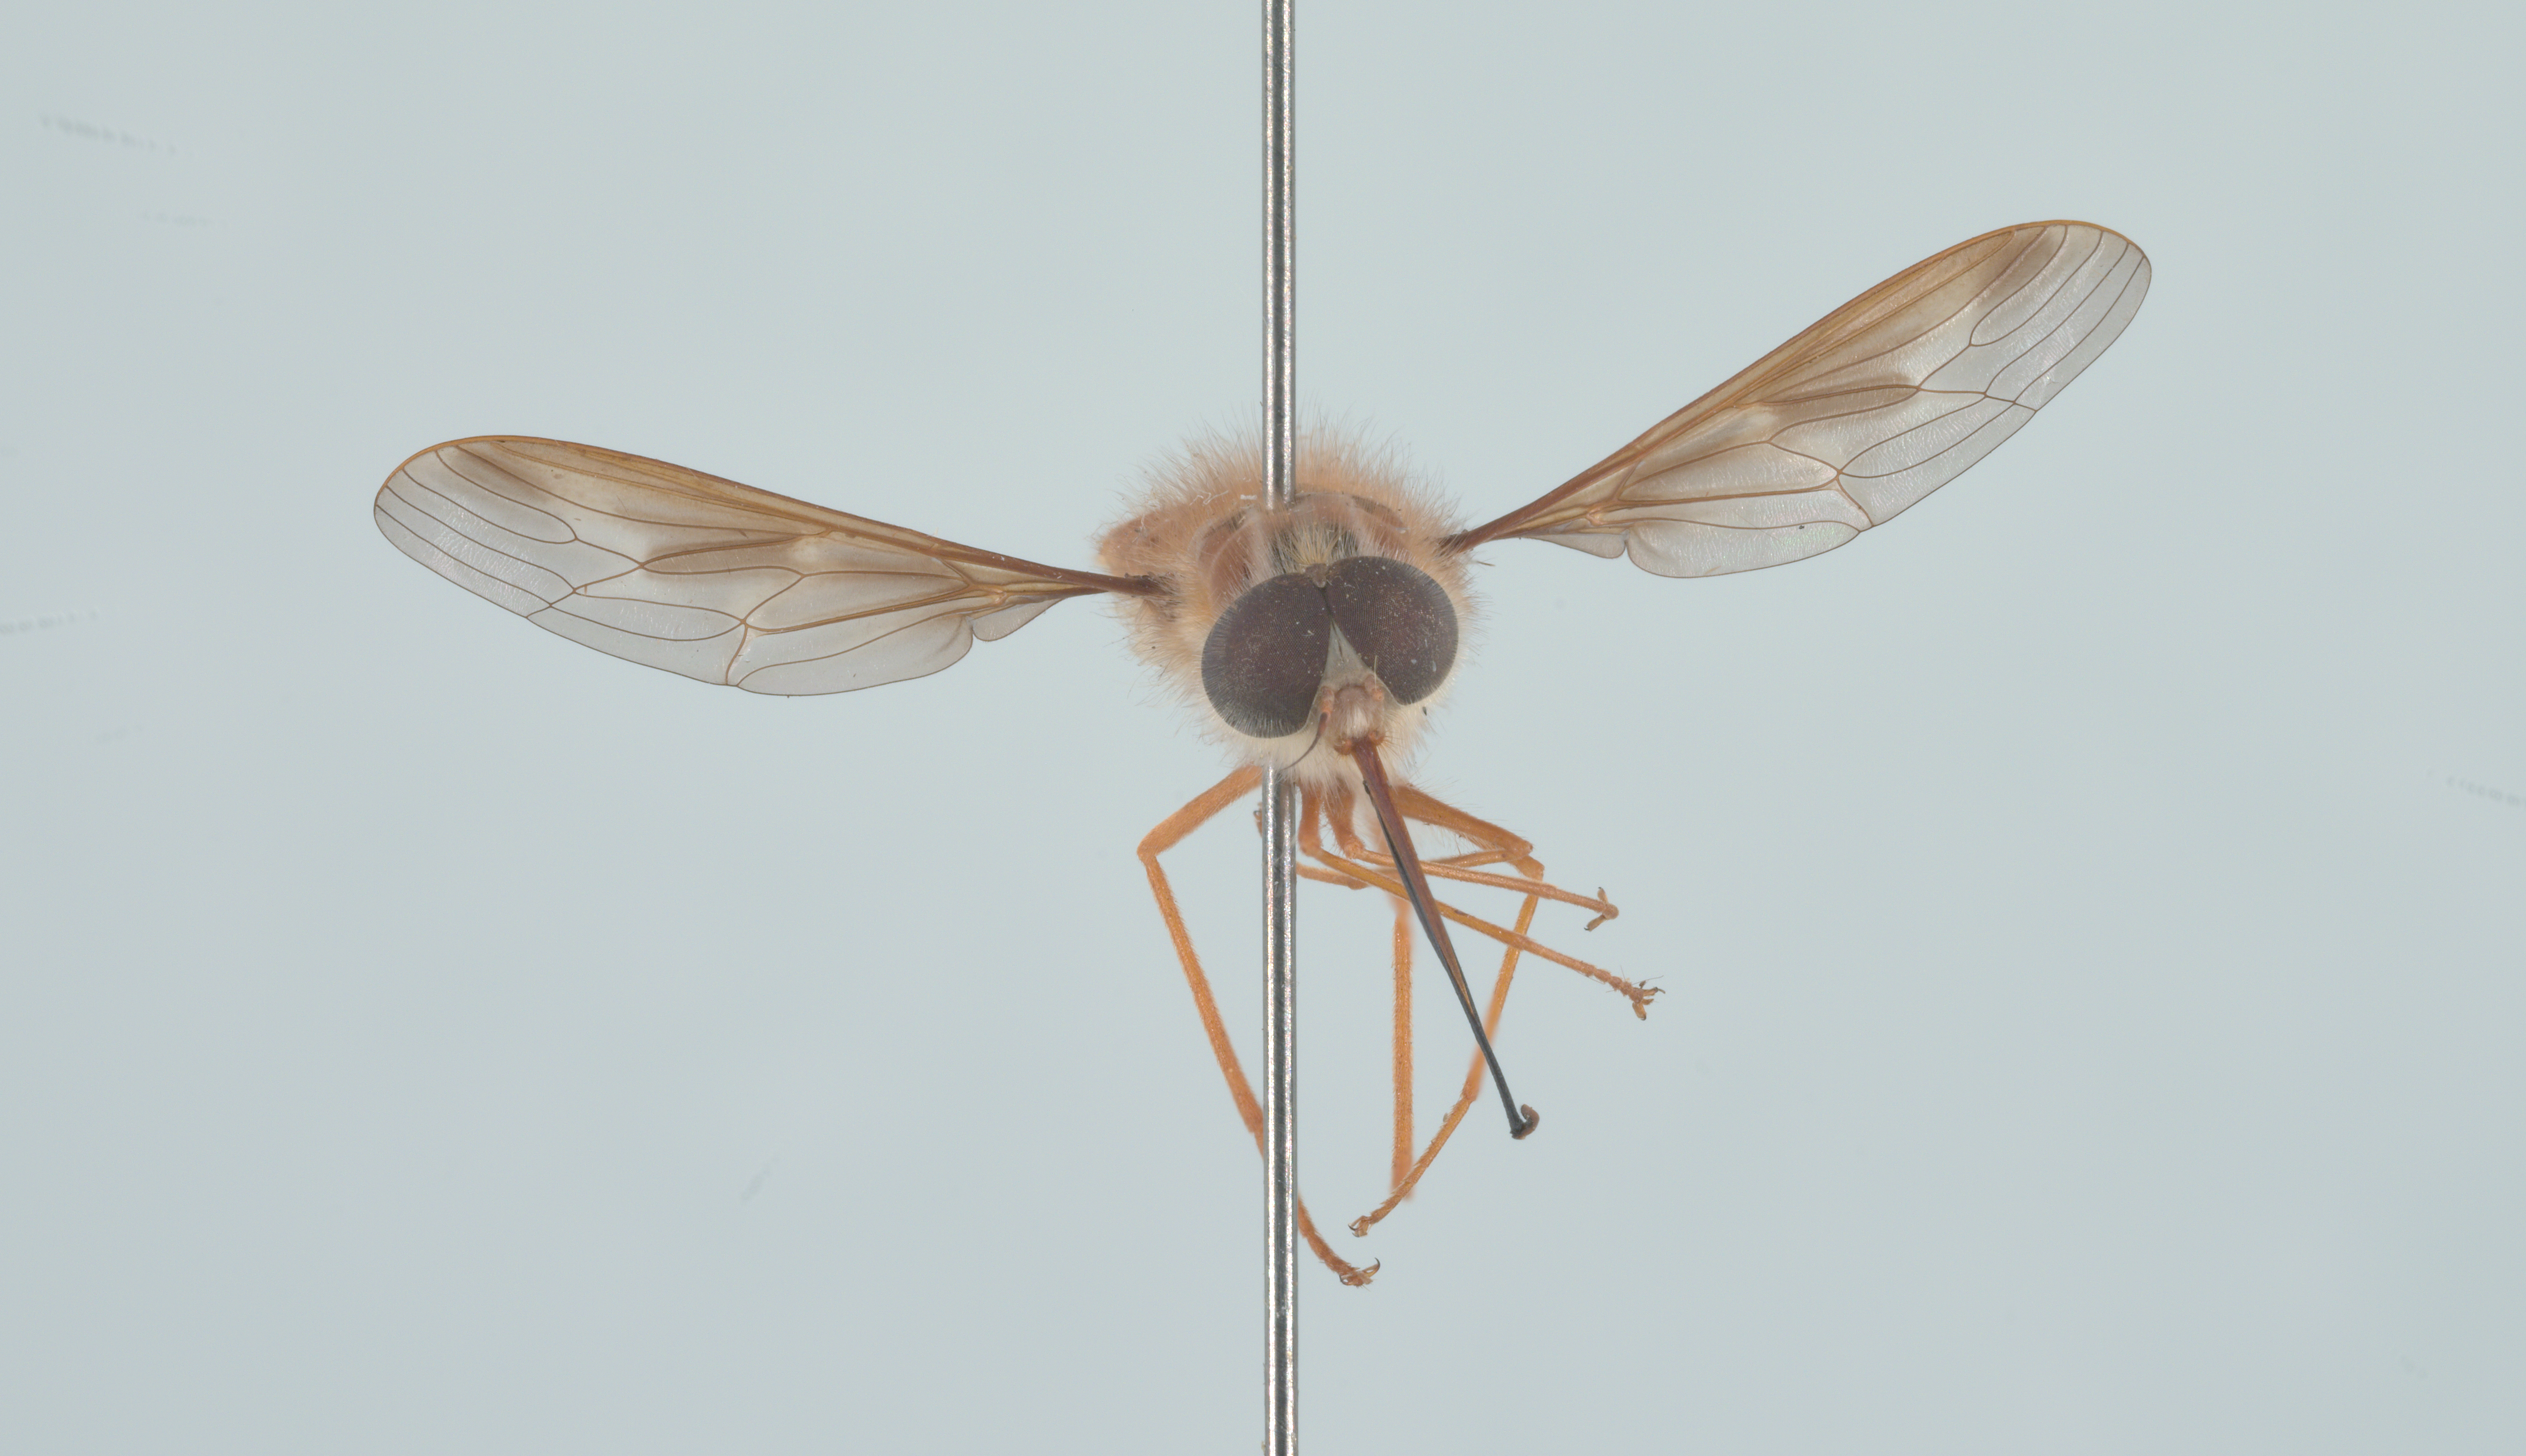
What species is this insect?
Hirmoneura nubipennis (also Trichophthalma nubipennis)
